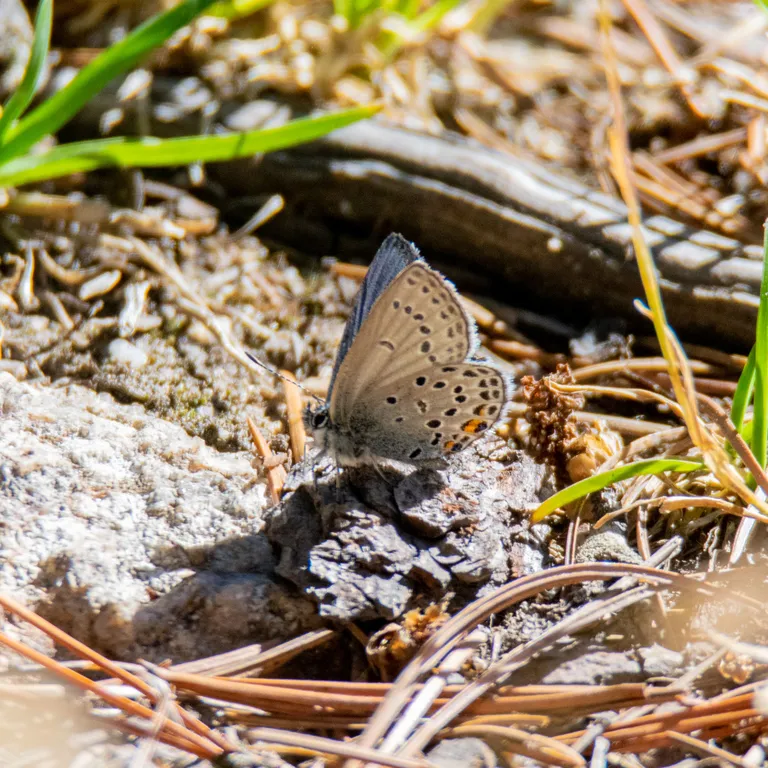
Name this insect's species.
Agriades optilete (also Vacciniina optilete)
